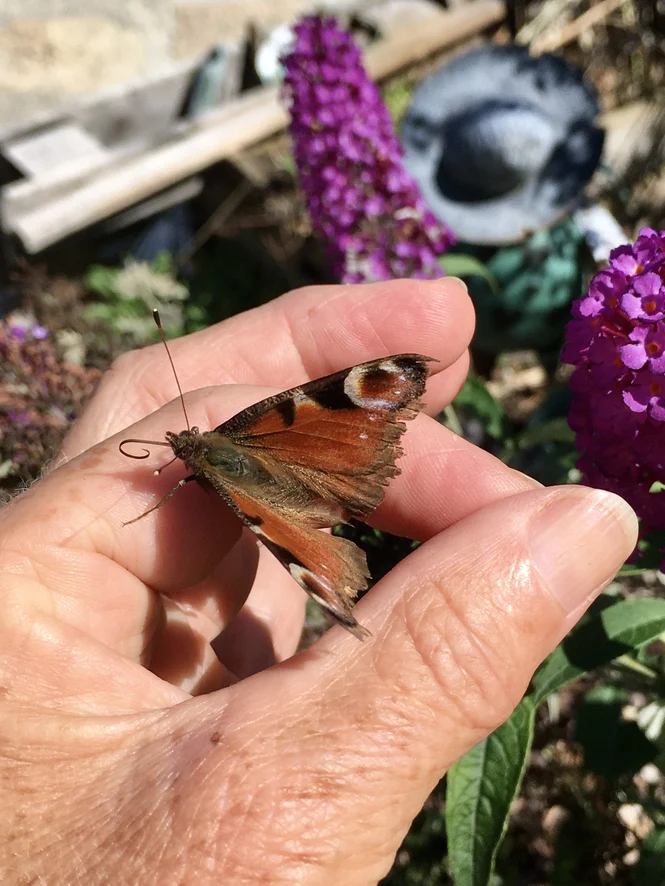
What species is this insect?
Aglais io
